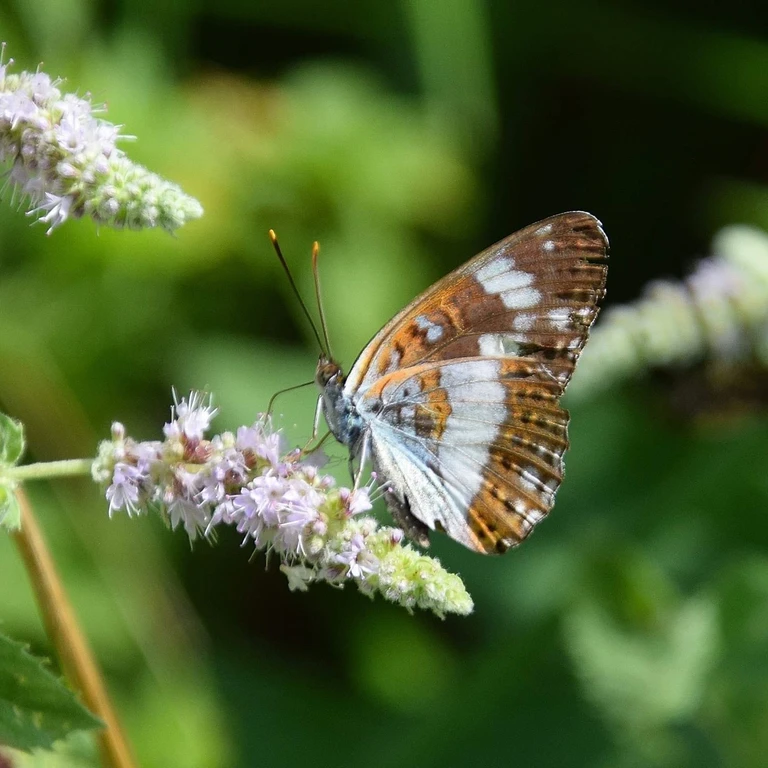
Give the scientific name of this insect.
Limenitis camilla (also Ladoga camilla)
